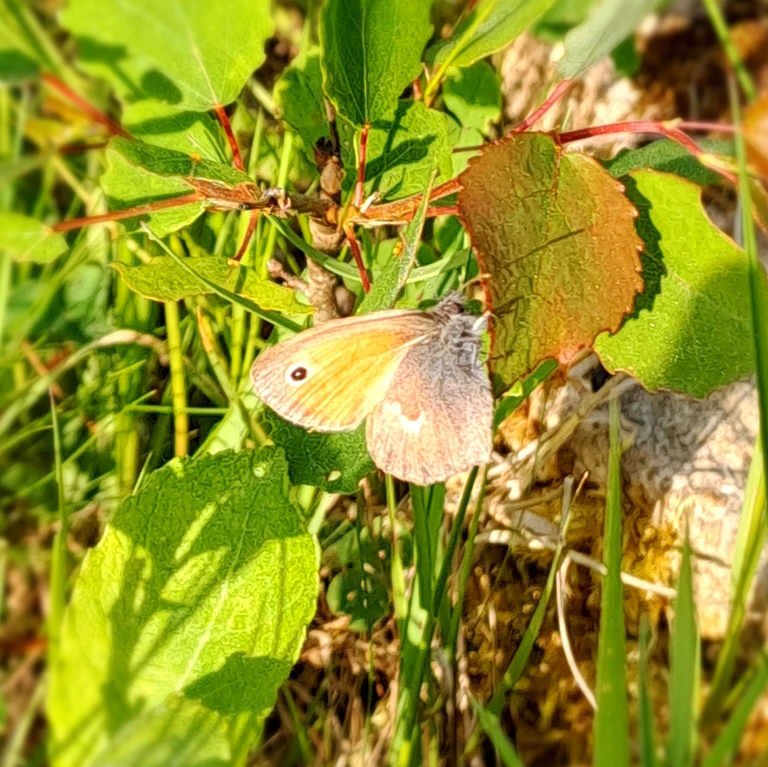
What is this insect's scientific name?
Coenonympha pamphilus
